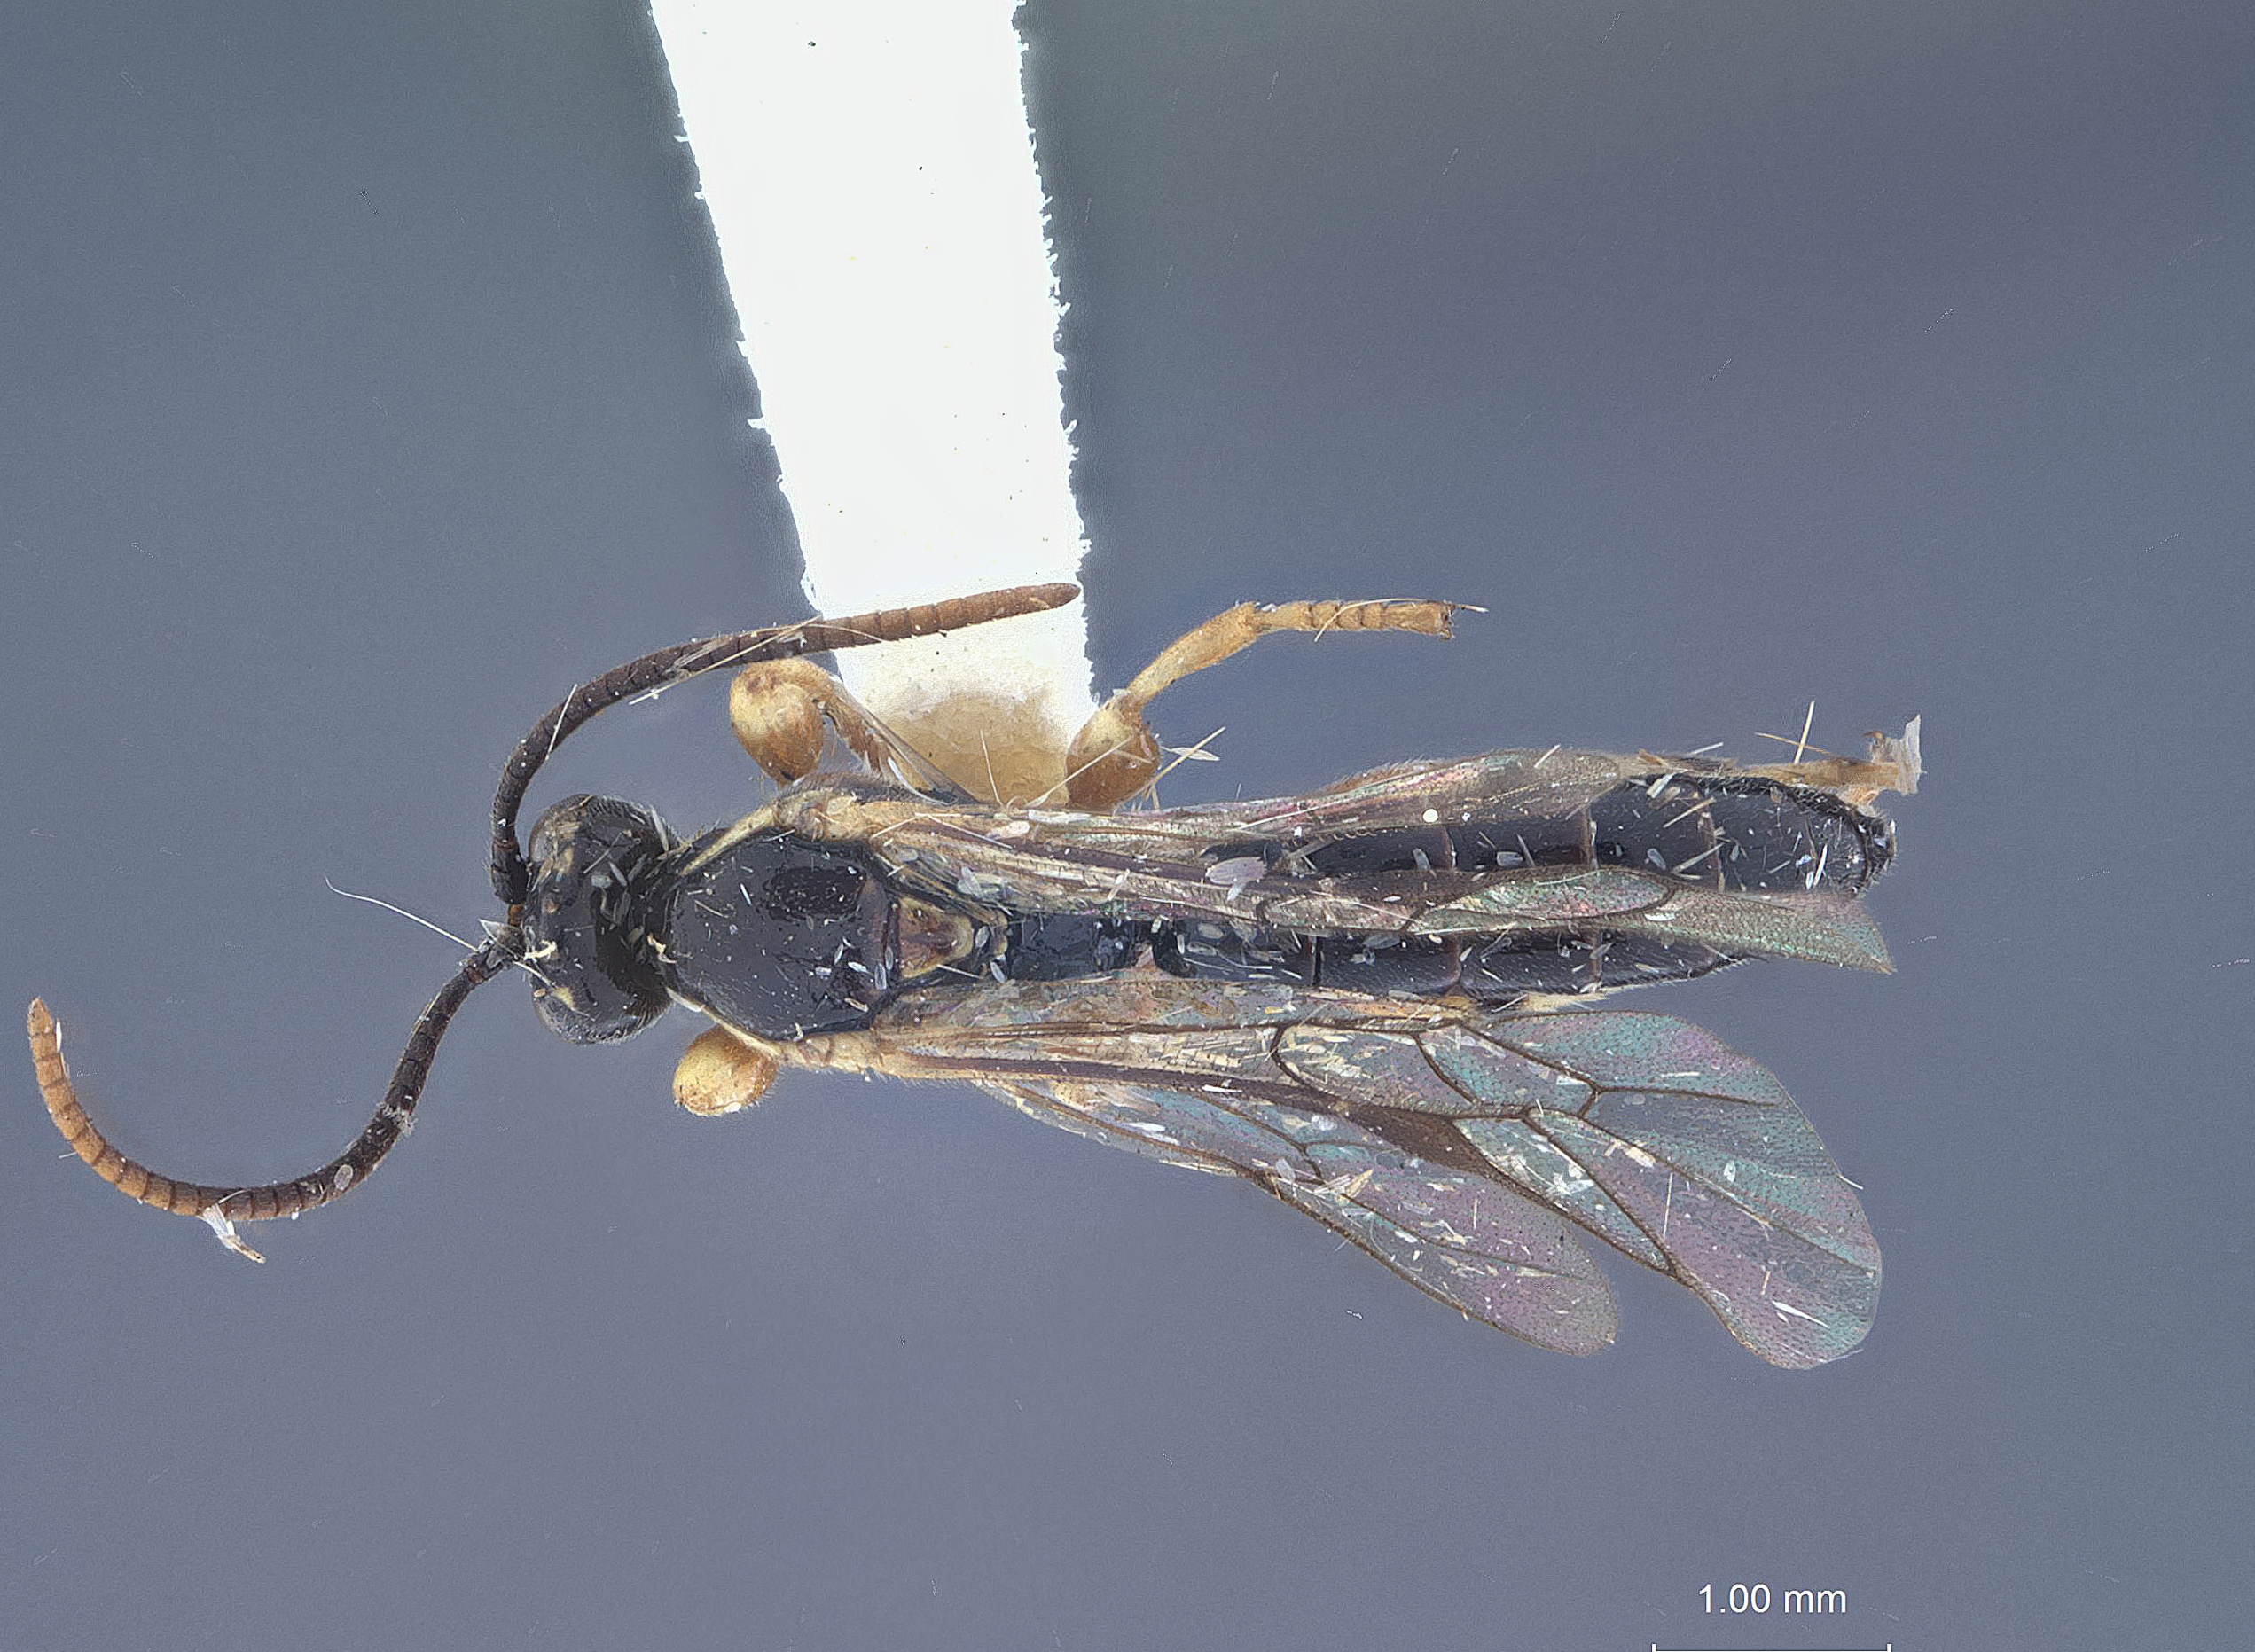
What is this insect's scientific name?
Exochus mesorufus
